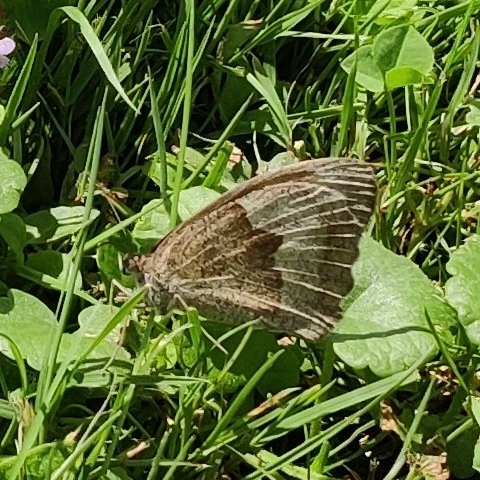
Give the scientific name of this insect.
Maniola jurtina
